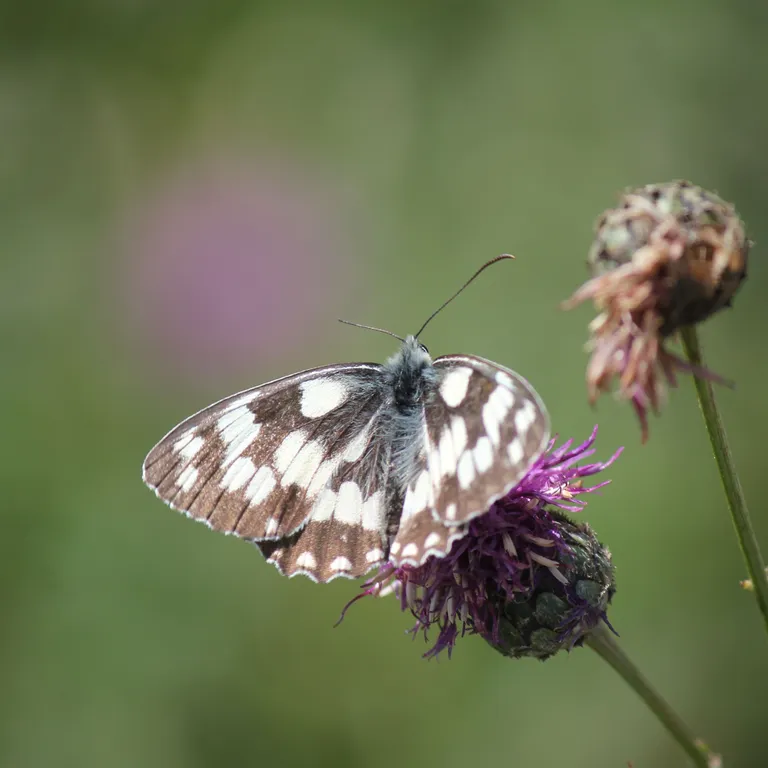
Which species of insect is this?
Melanargia galathea
